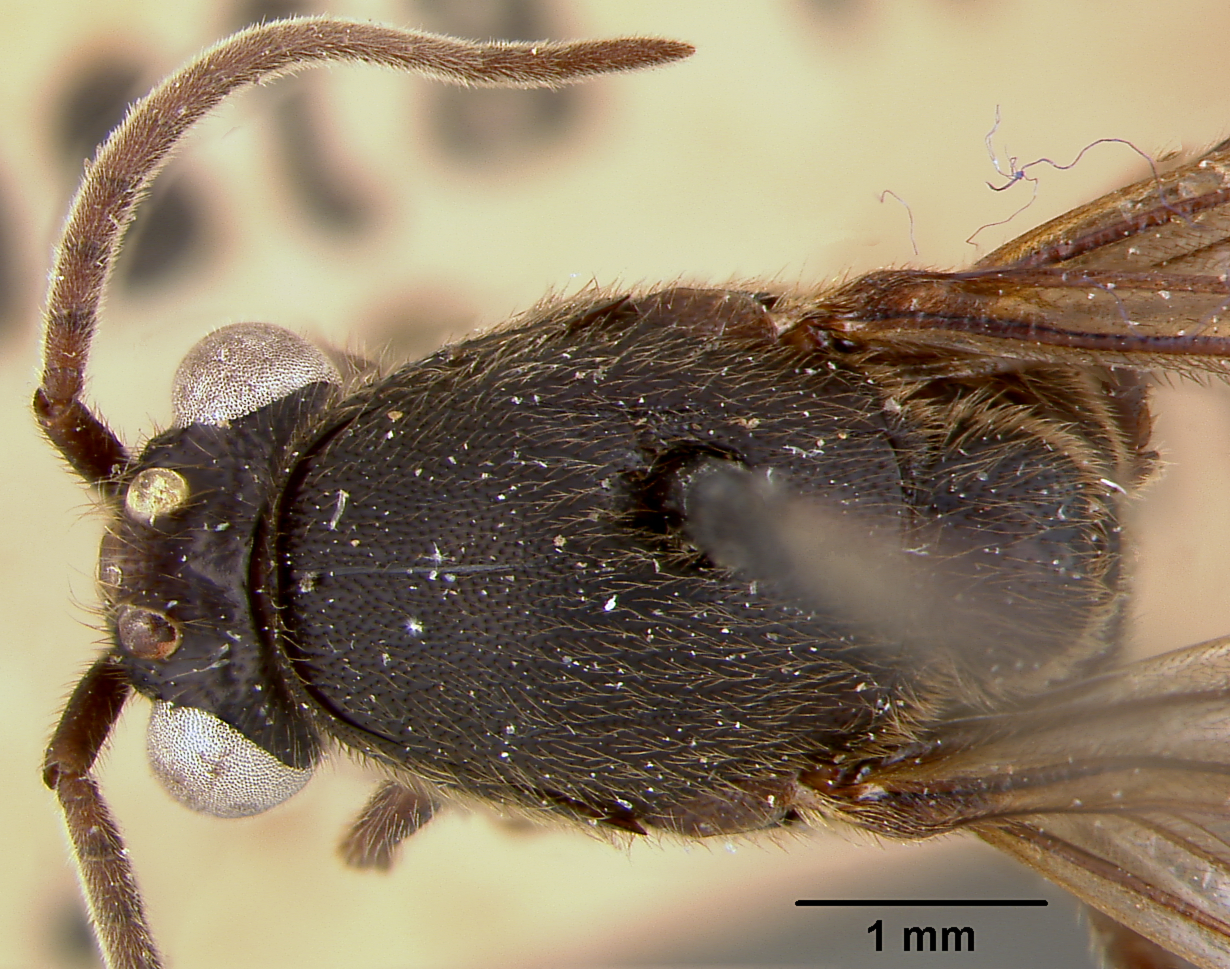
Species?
Eciton spatulatum
